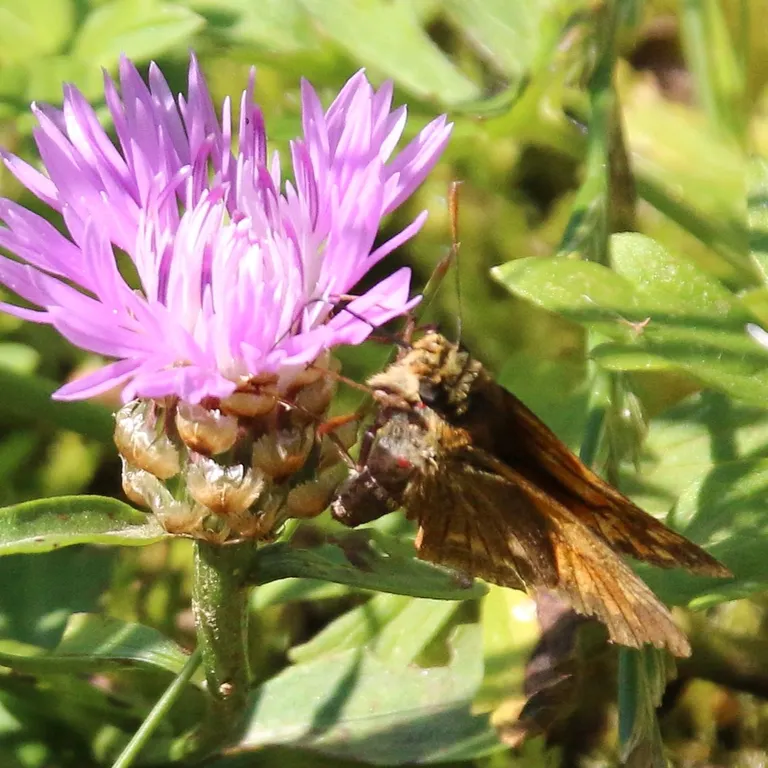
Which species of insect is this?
Ochlodes sylvanus (also Ochlodes venata)
